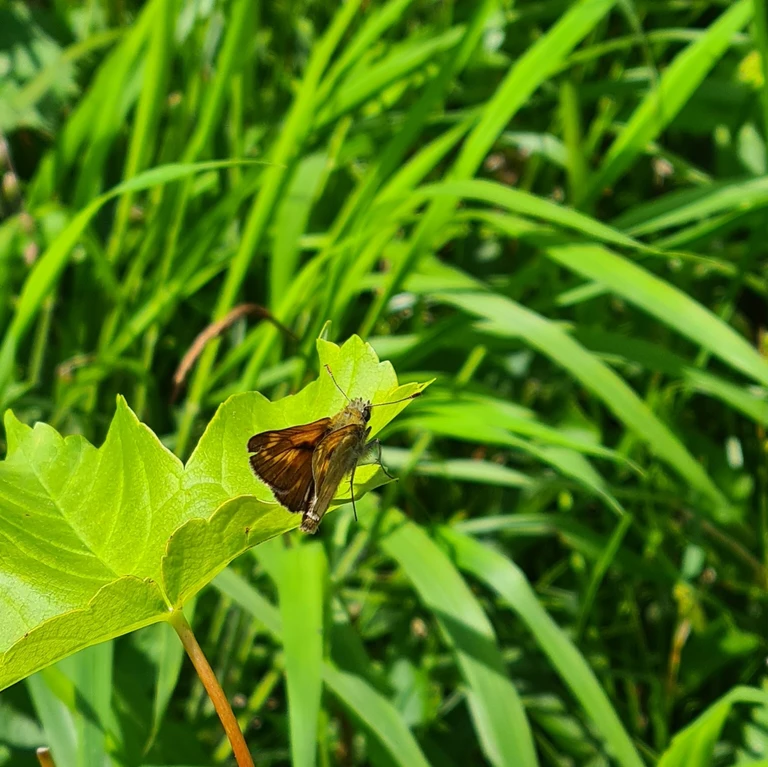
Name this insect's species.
Ochlodes sylvanus (also Ochlodes venata)
